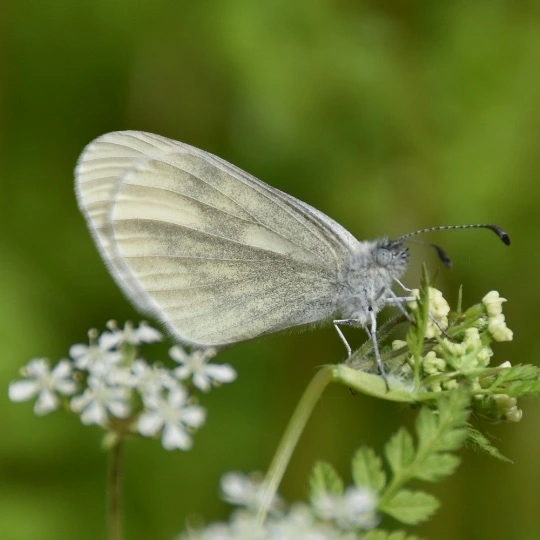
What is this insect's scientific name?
Leptidea sinapis/juvernica
